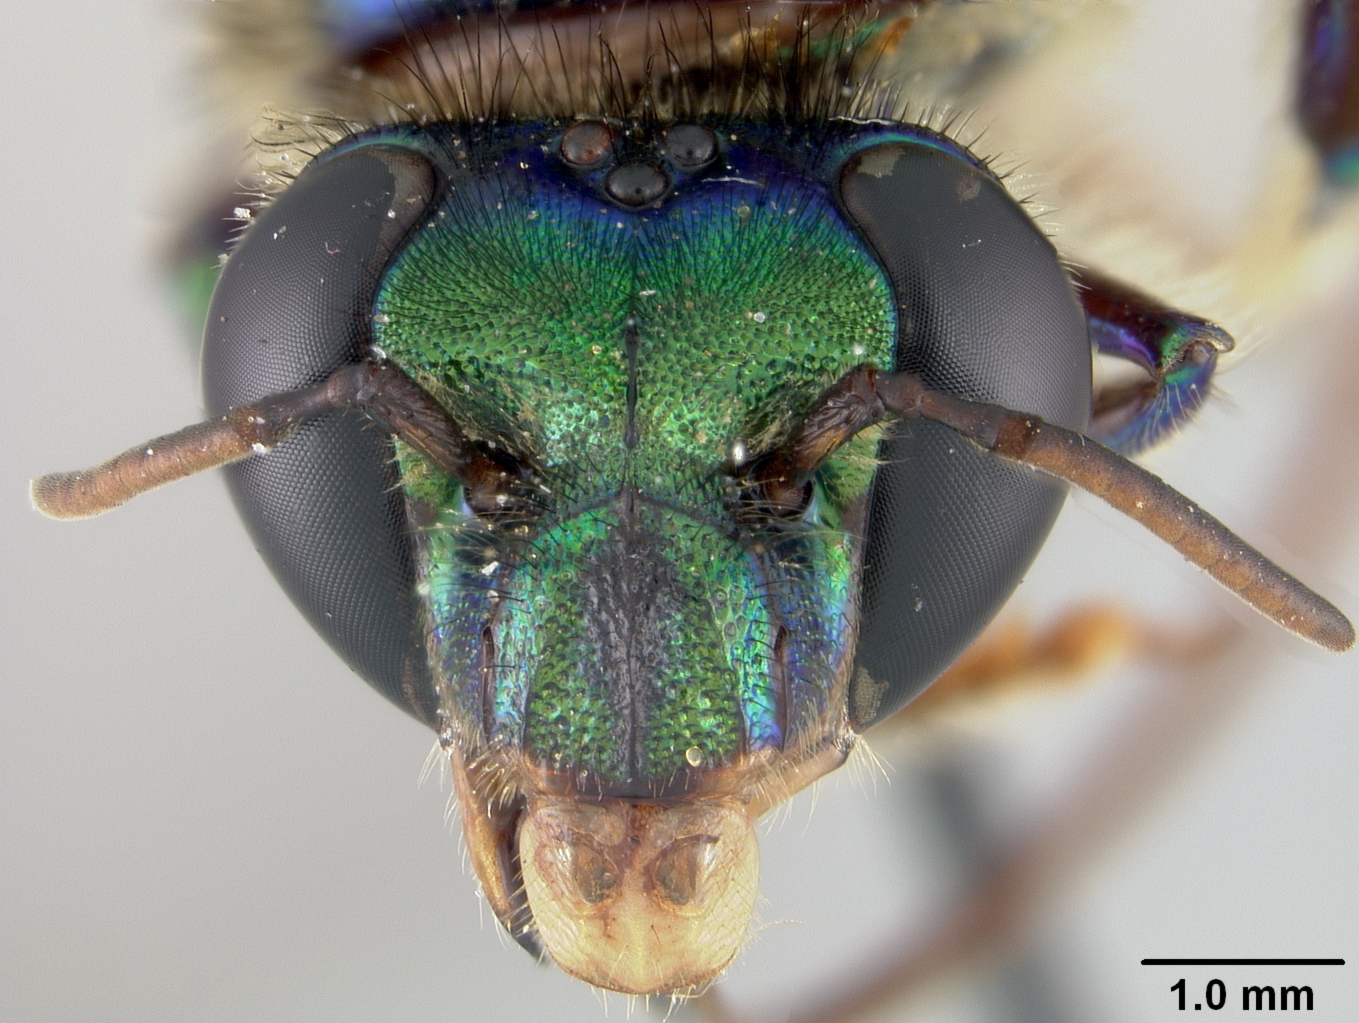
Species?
Euglossa trinotata
